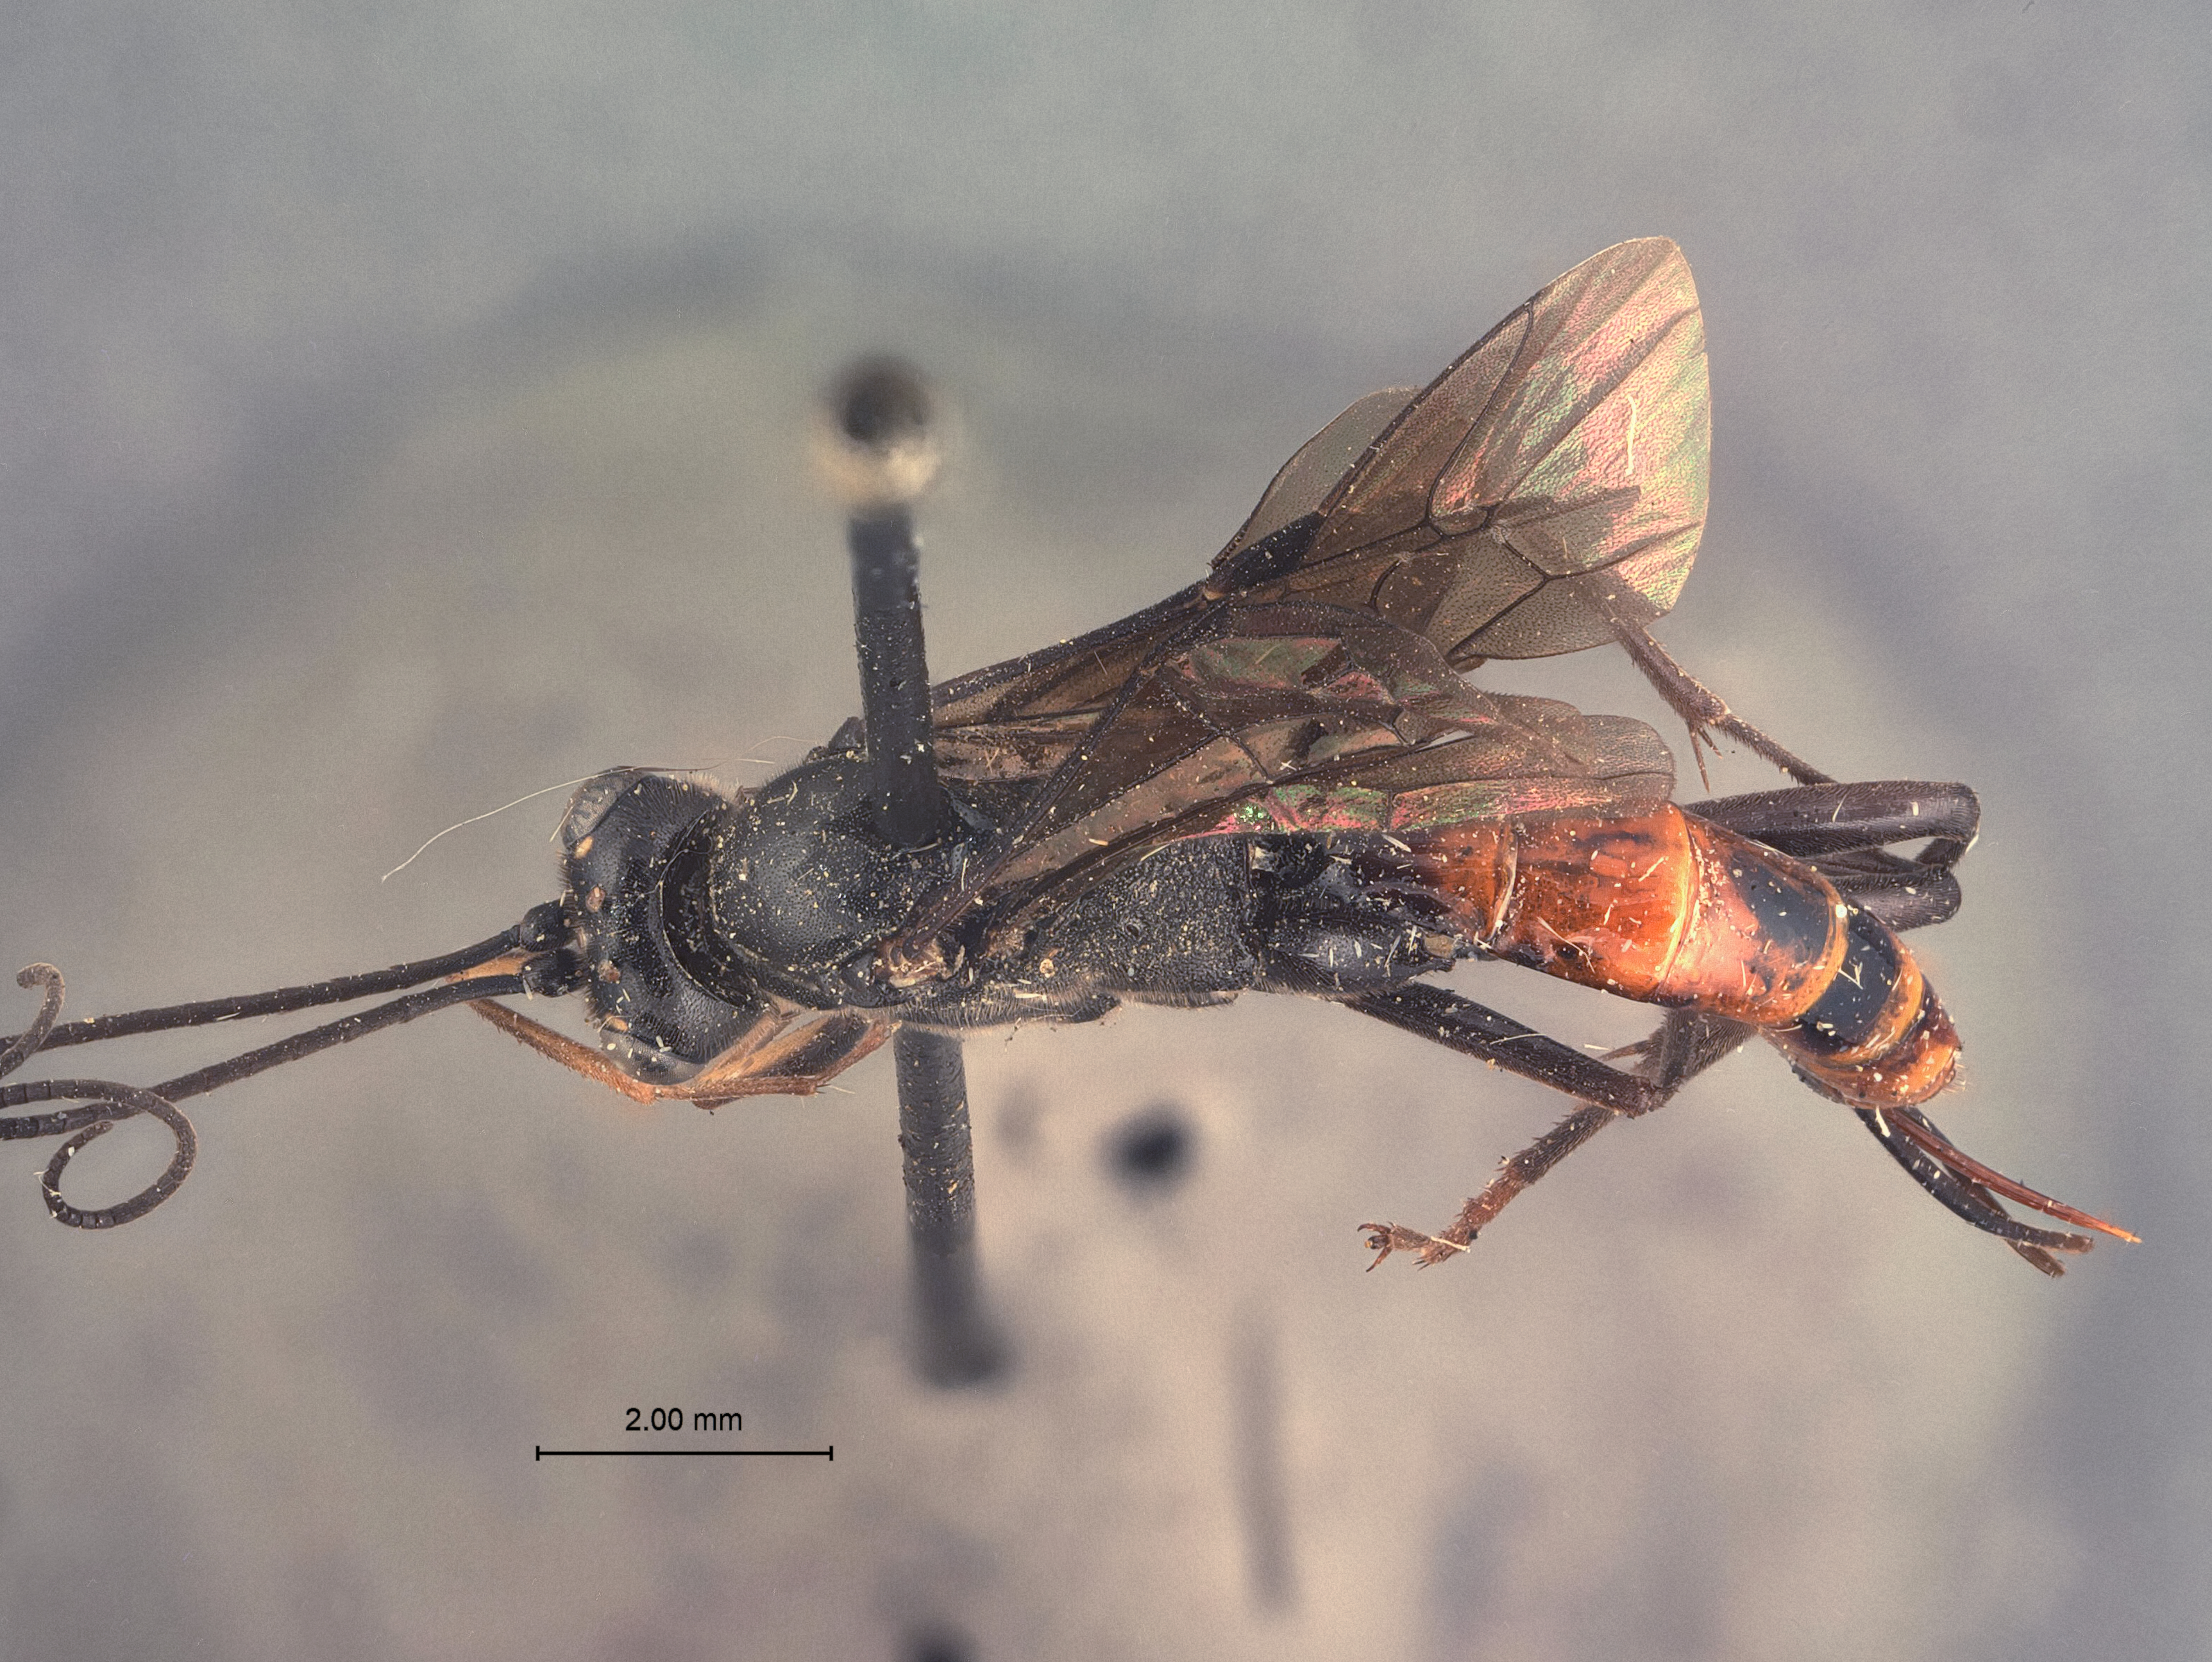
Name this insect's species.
Exetastes ridens
